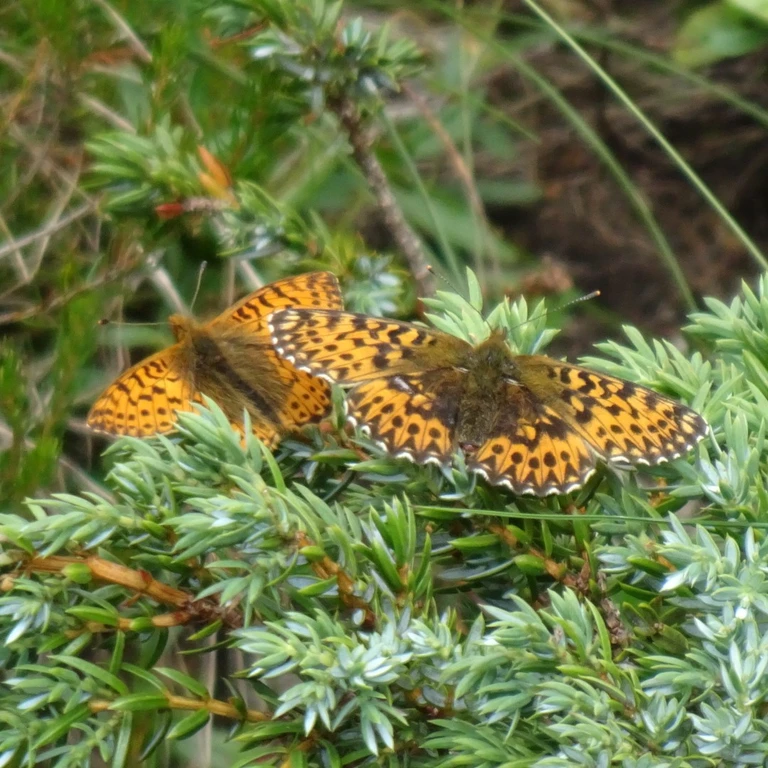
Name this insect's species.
Boloria titania
